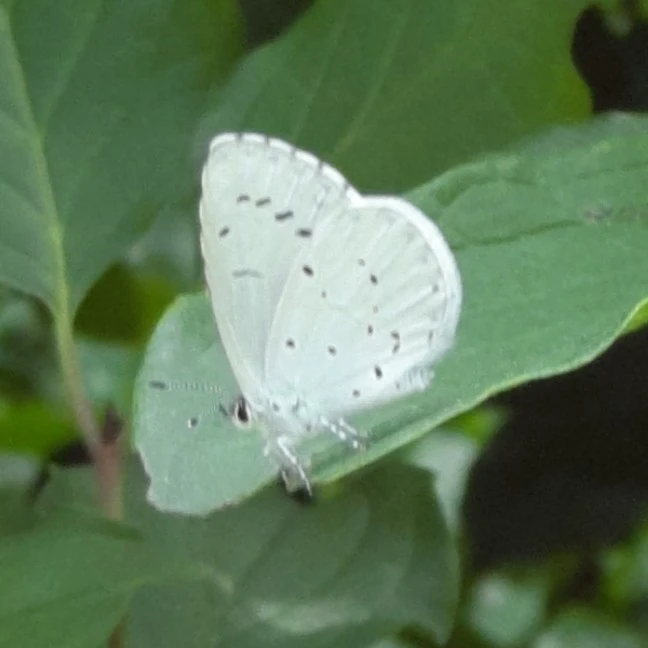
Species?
Celastrina argiolus
